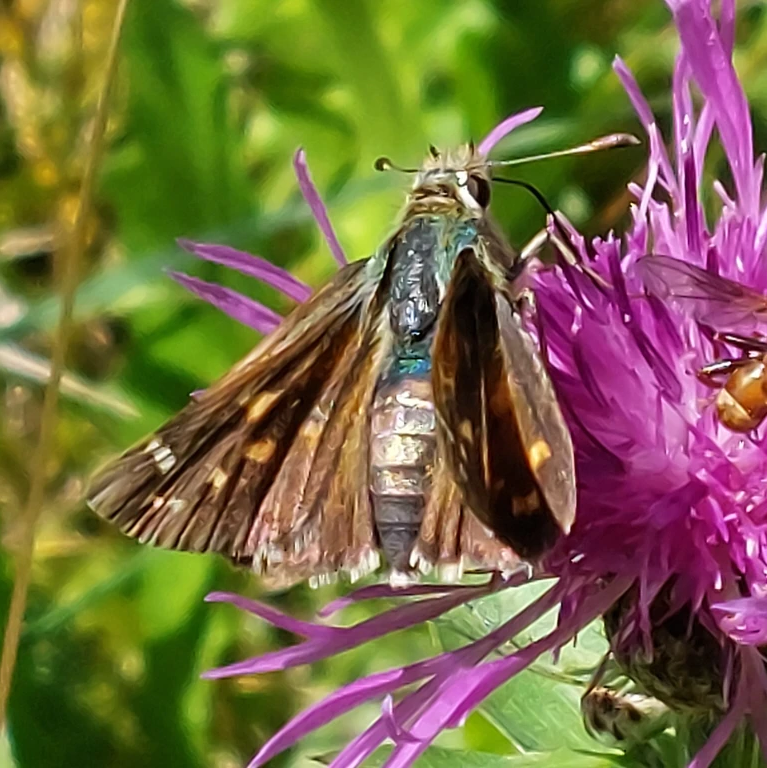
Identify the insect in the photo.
Hesperia comma
